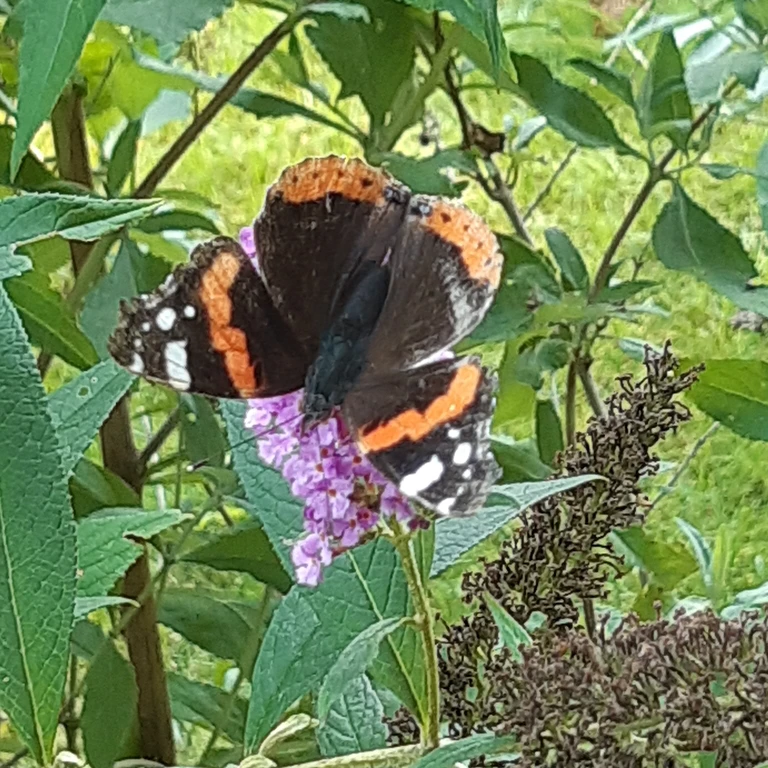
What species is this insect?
Vanessa atalanta
